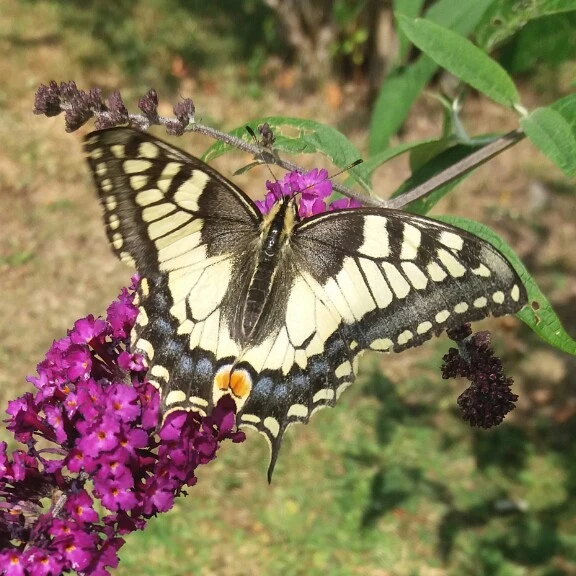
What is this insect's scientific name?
Papilio machaon
